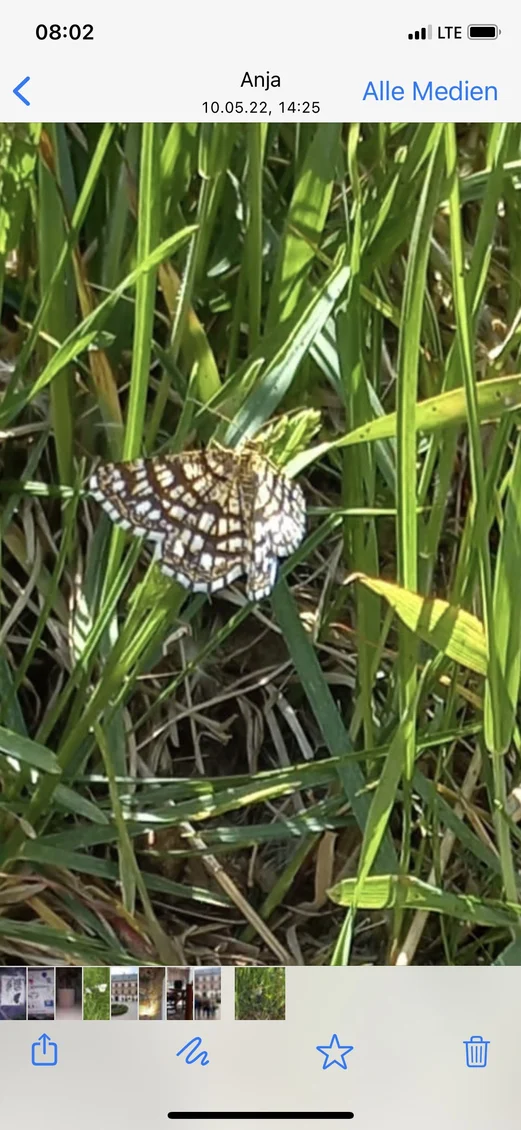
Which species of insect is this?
Chiasmia clathrata
